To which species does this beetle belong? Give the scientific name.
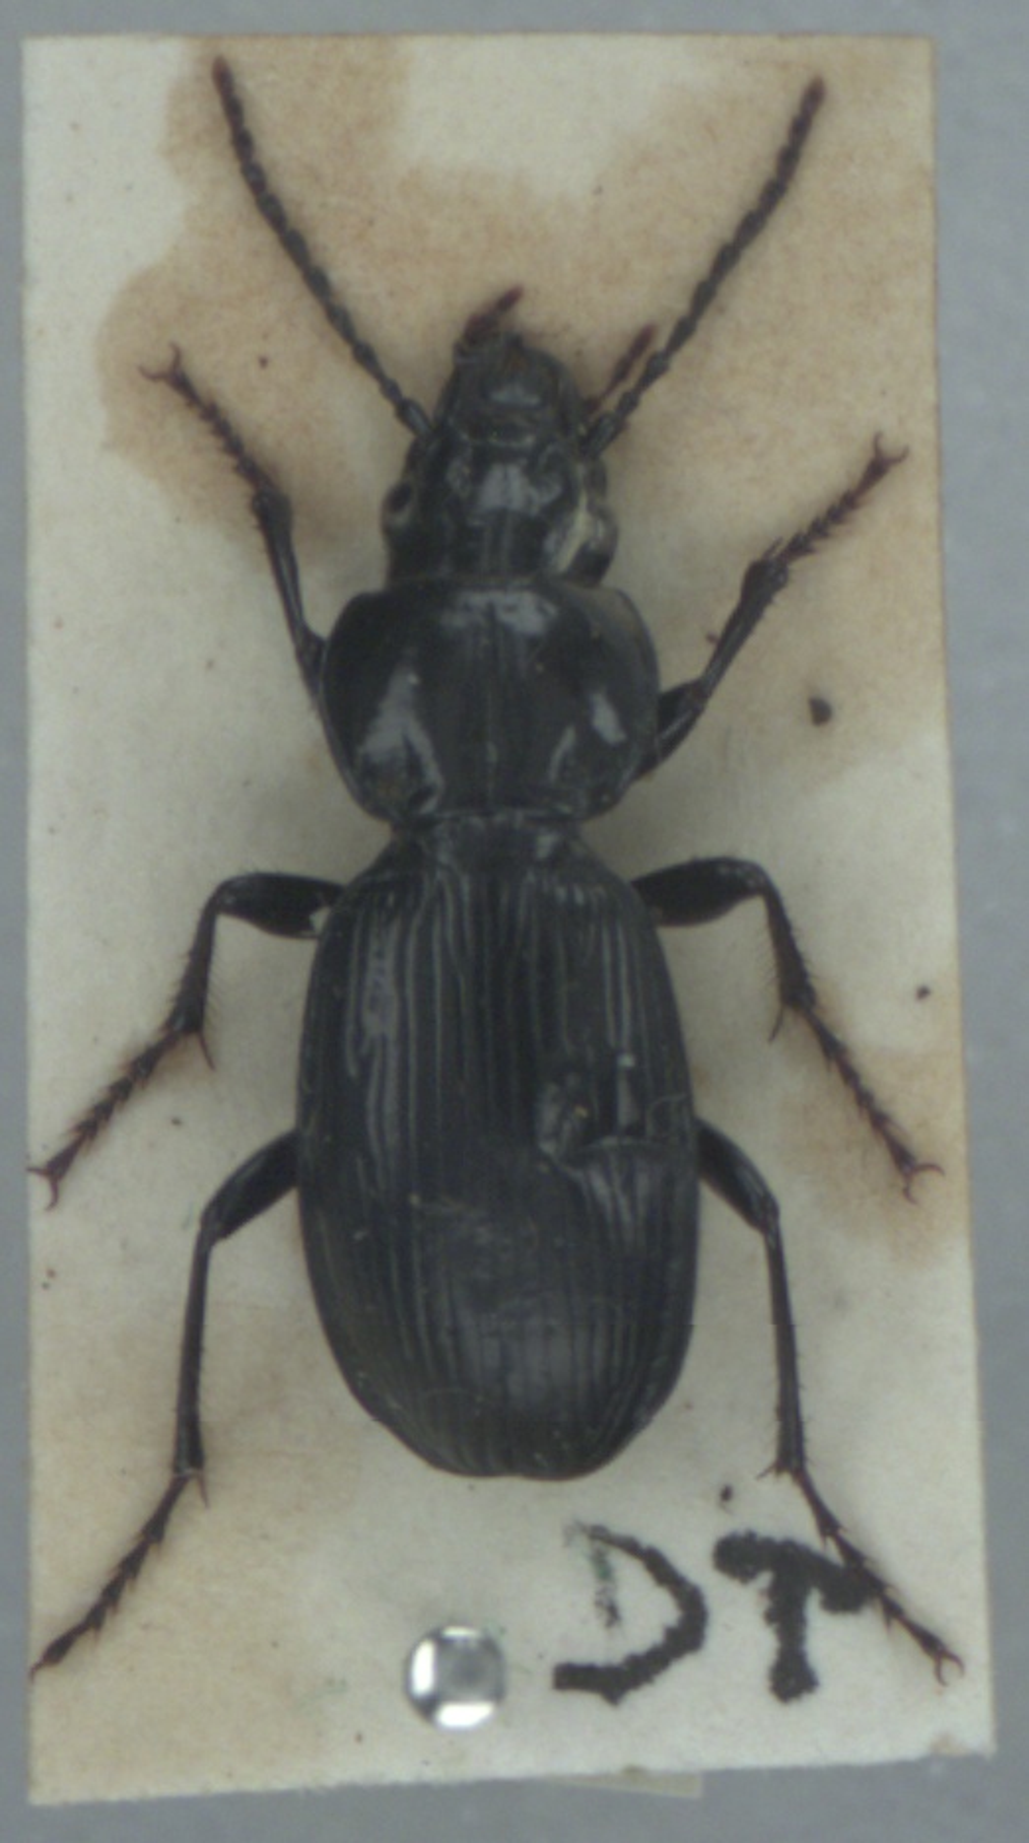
Pterostichus madidus
